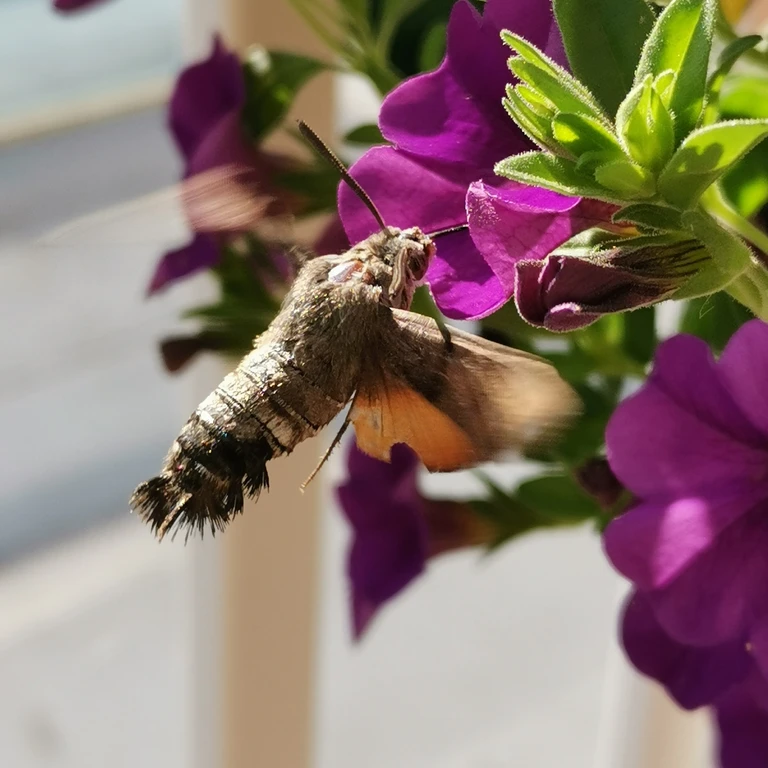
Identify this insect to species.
Macroglossum stellatarum
